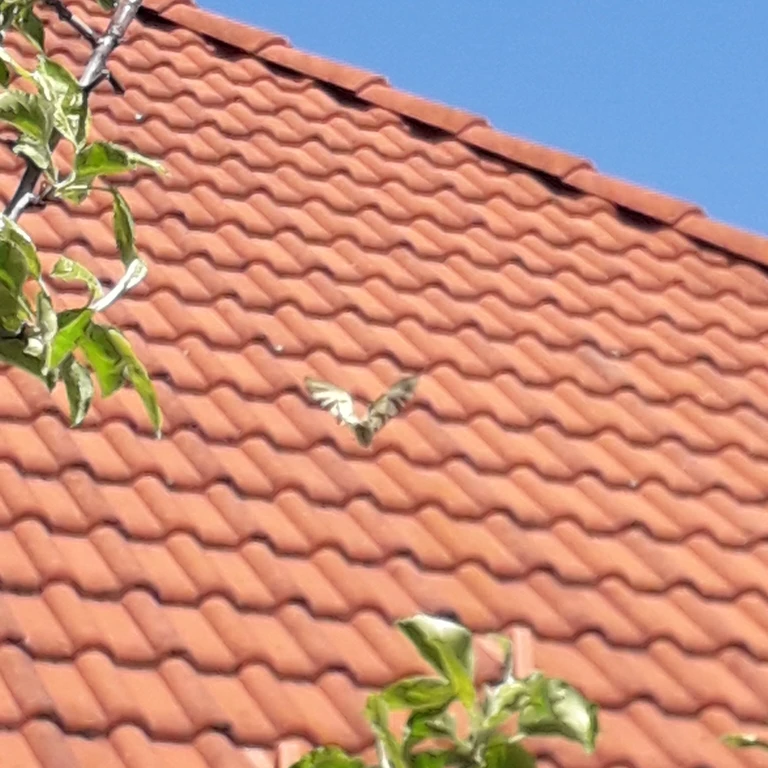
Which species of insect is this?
Iphiclides podalirius
